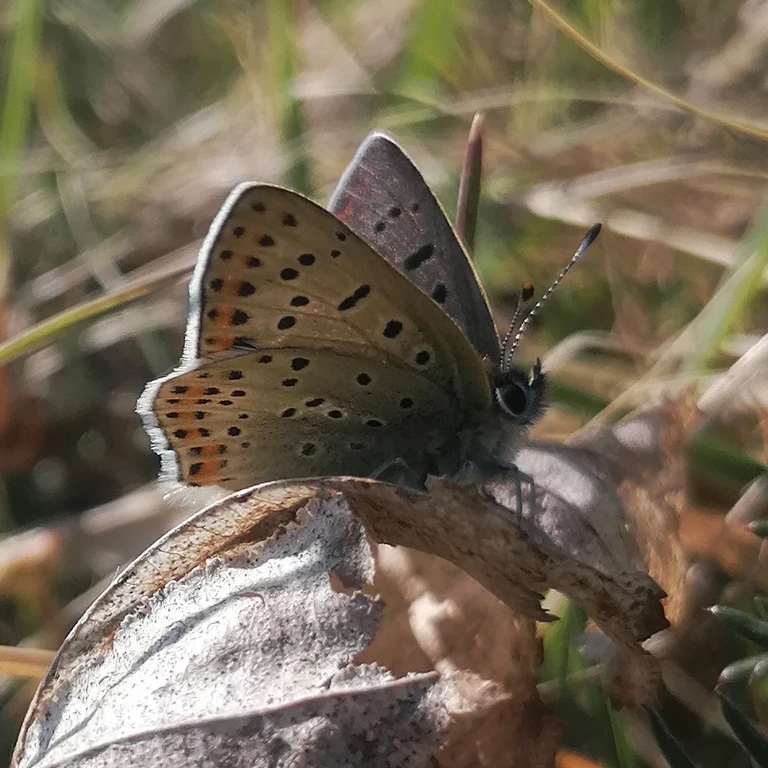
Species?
Lycaena tityrus (also Loweia tityrus)
